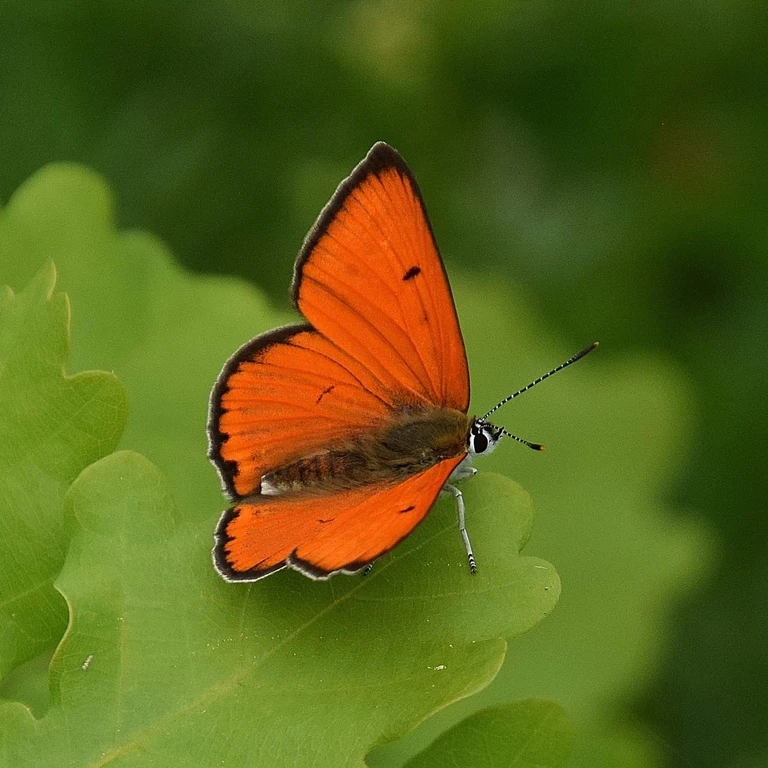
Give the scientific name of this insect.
Lycaena dispar
